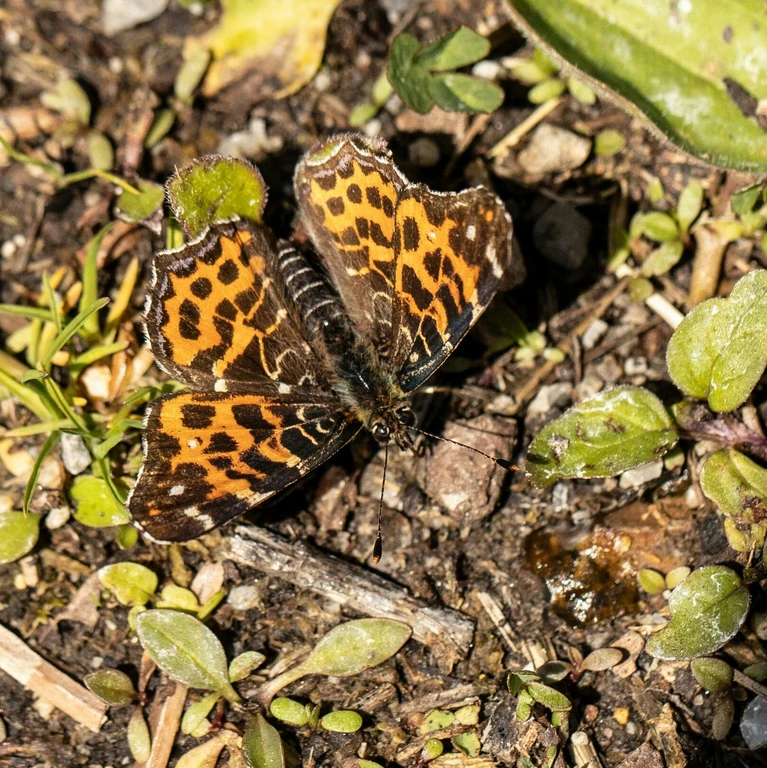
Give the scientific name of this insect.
Araschnia levana
